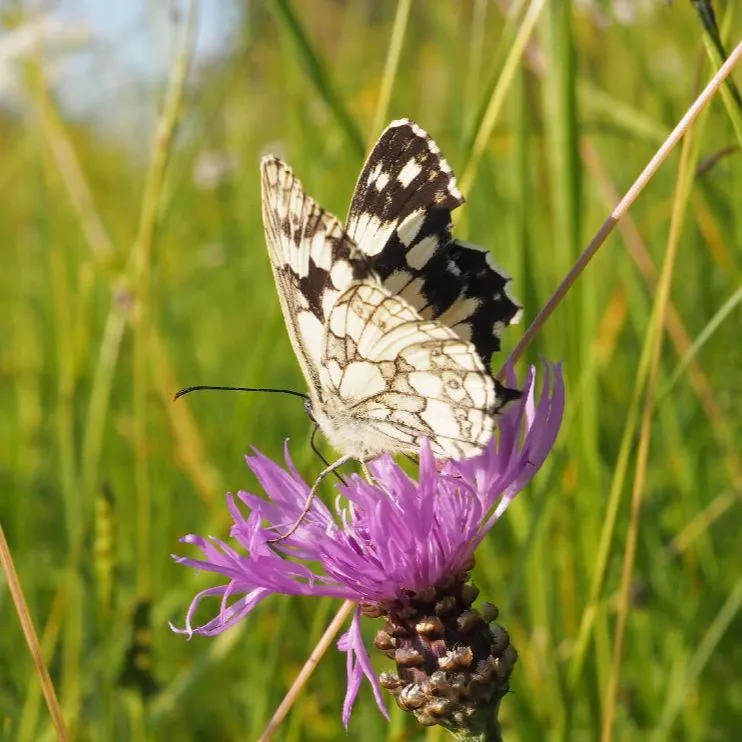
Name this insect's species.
Melanargia galathea
